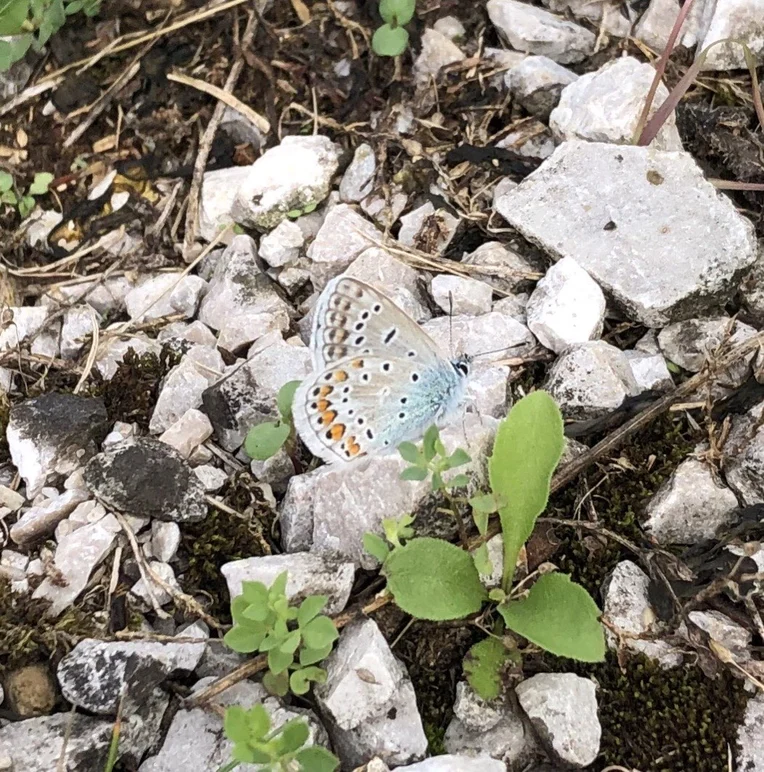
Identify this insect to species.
Polyommatus icarus
